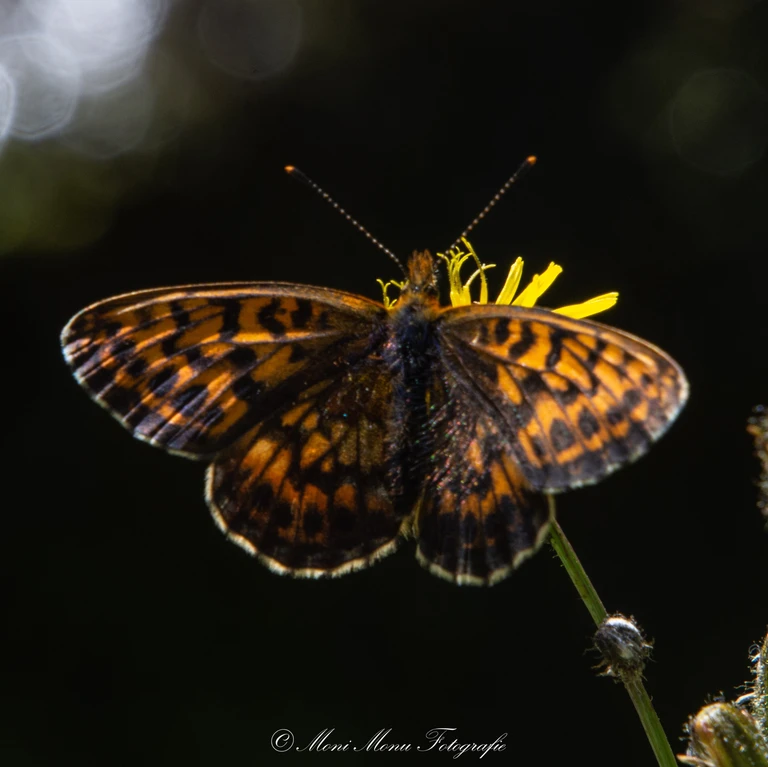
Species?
Boloria thore
